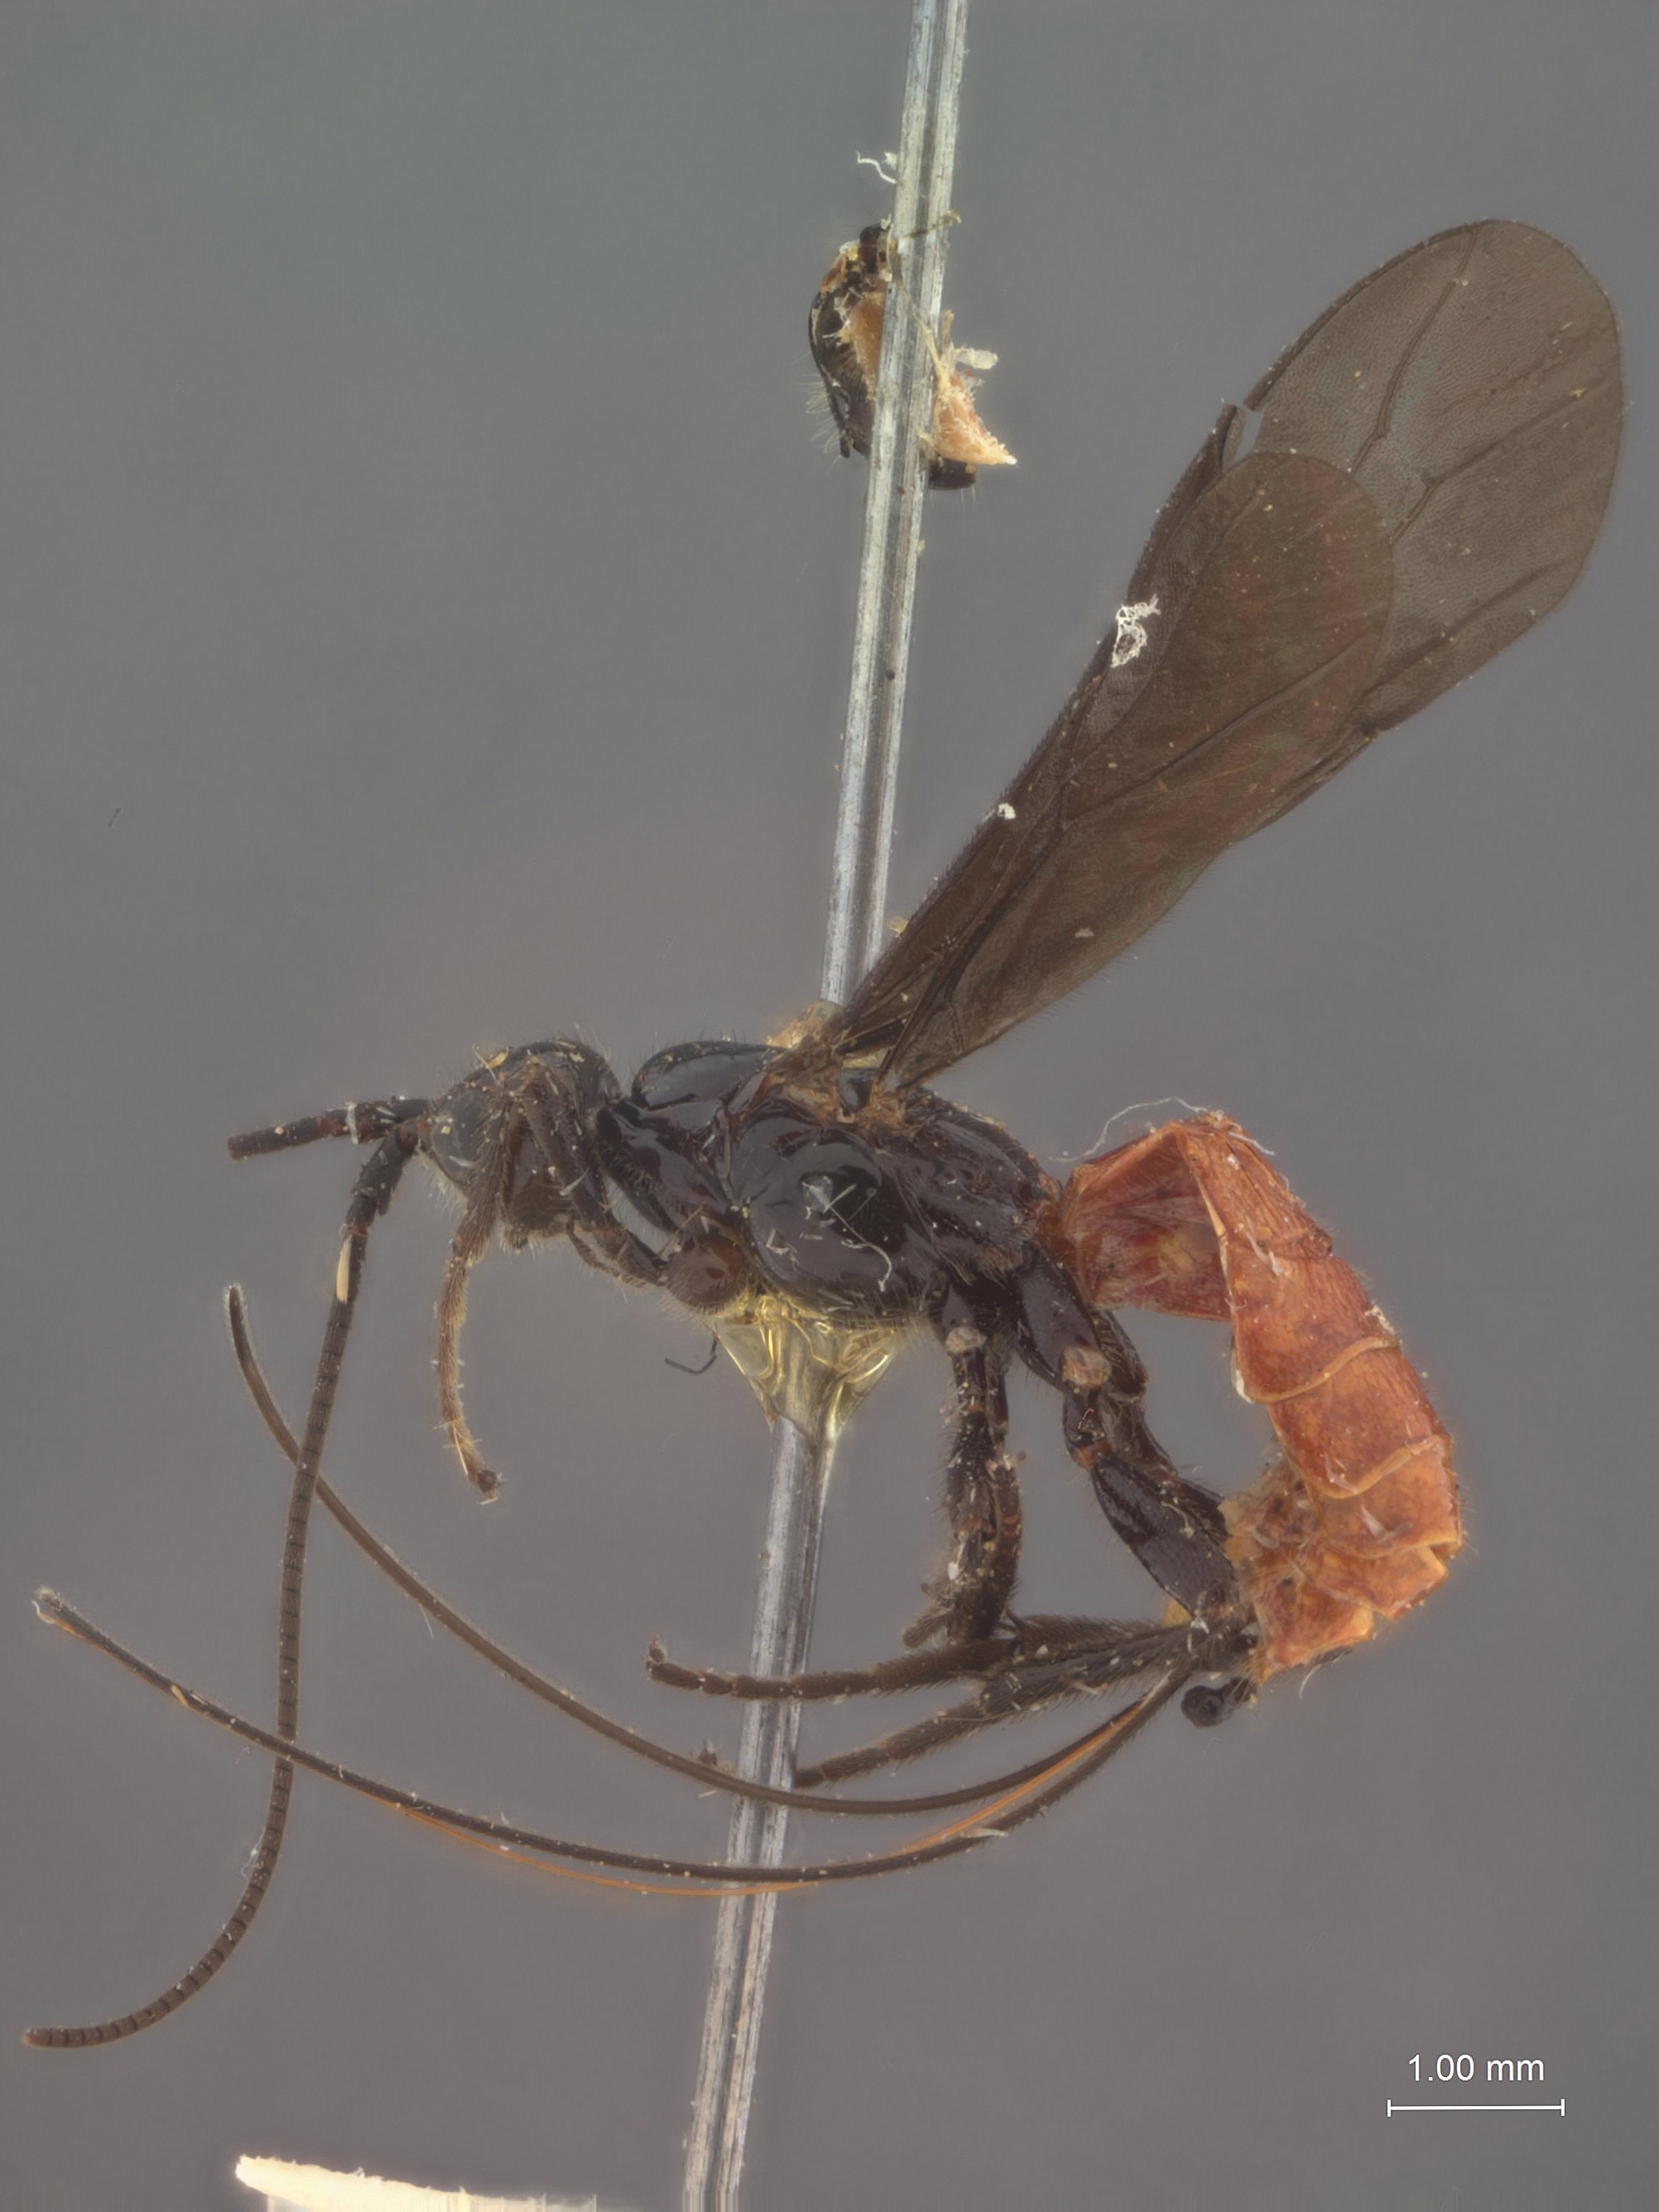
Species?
Atanycolus pilosiventris
